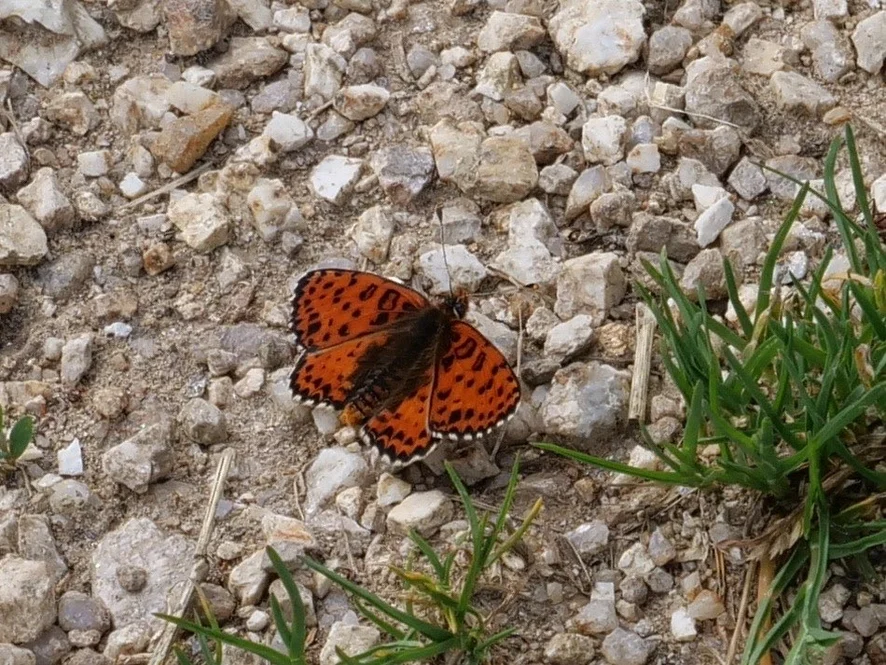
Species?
Melitaea didyma
